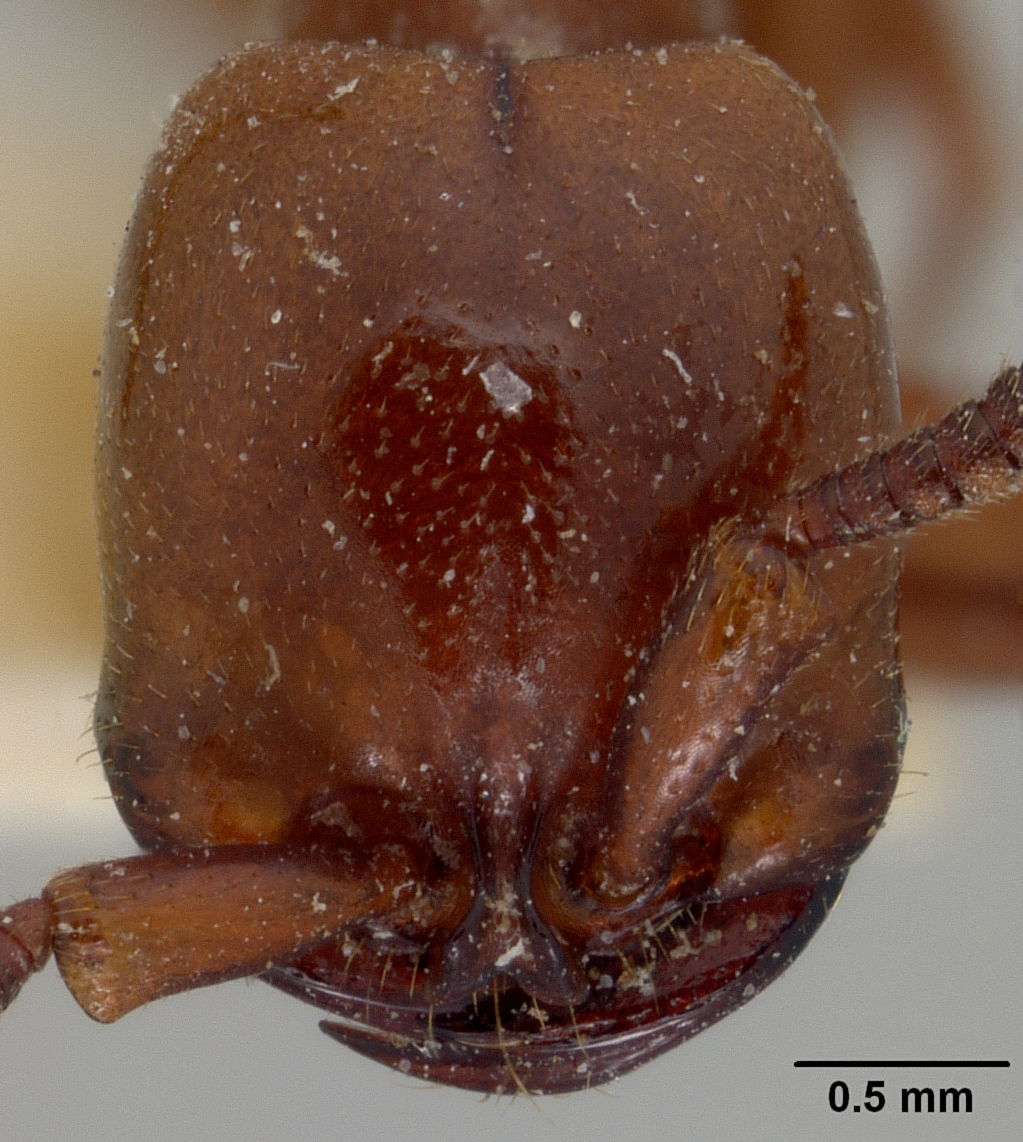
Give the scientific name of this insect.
Dorylus fulvus
